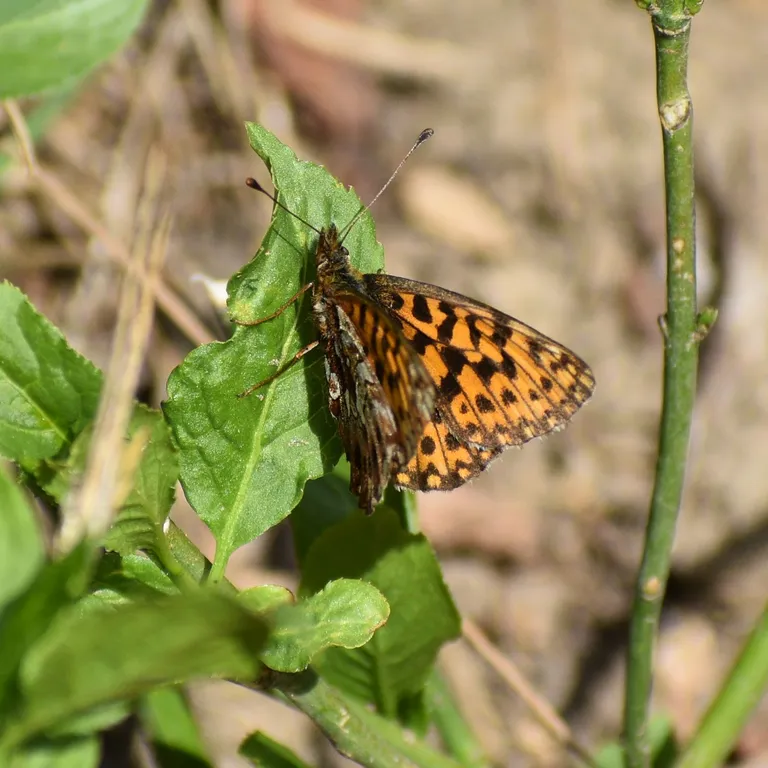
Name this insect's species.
Boloria dia
